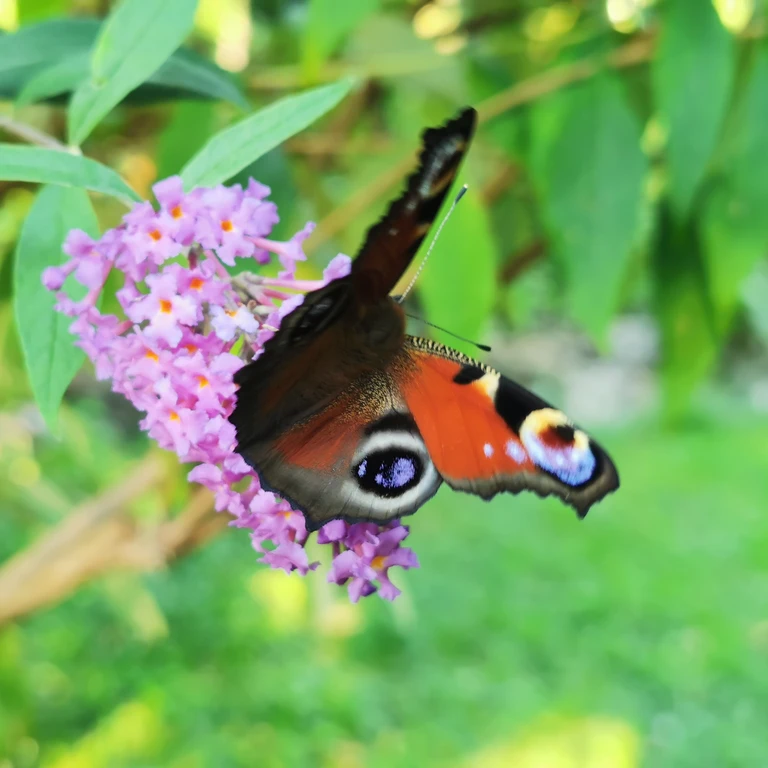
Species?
Aglais io
